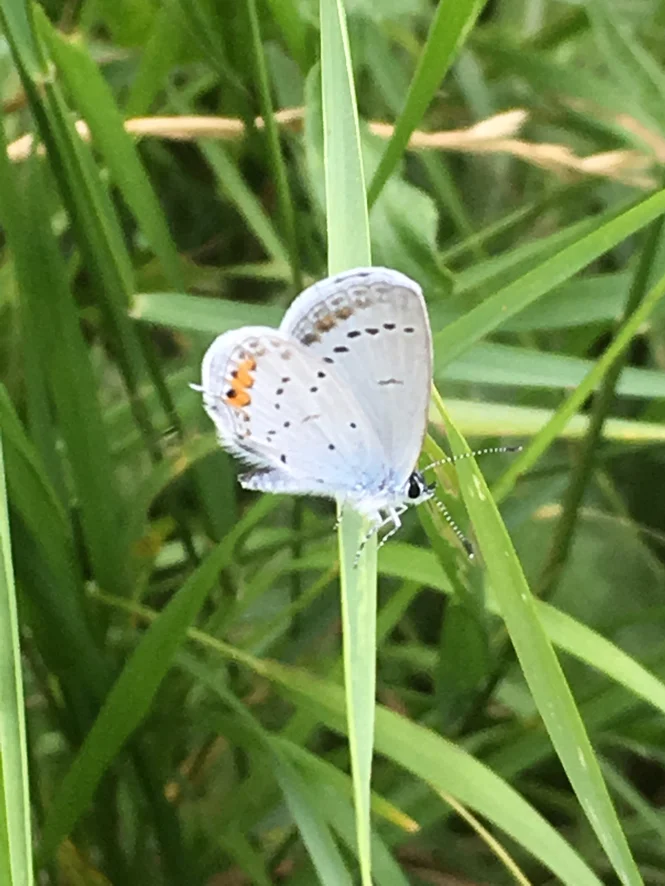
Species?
Cupido argiades (also Elkalyce argiades)
